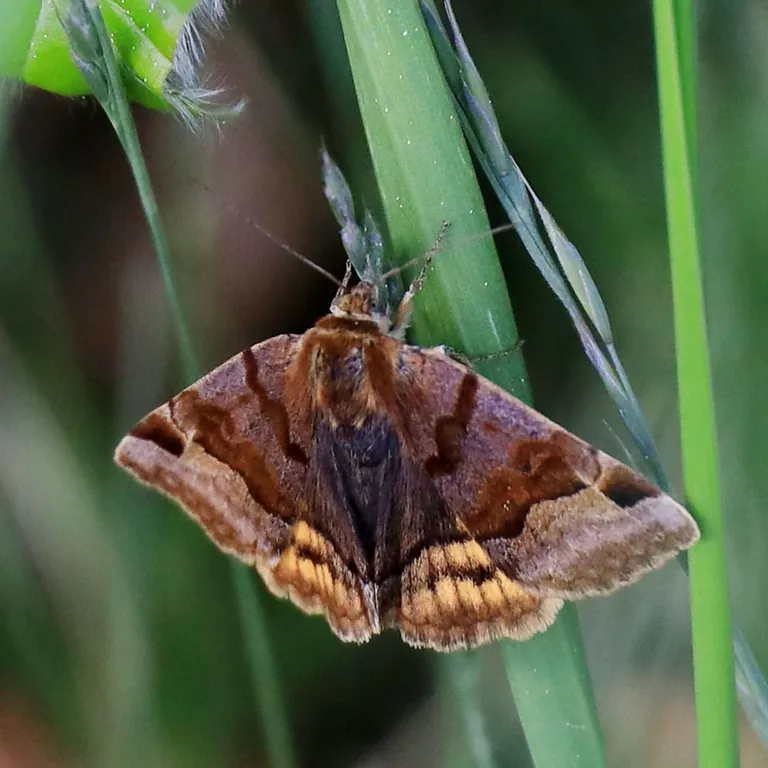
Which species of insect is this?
Euclidia glyphica
